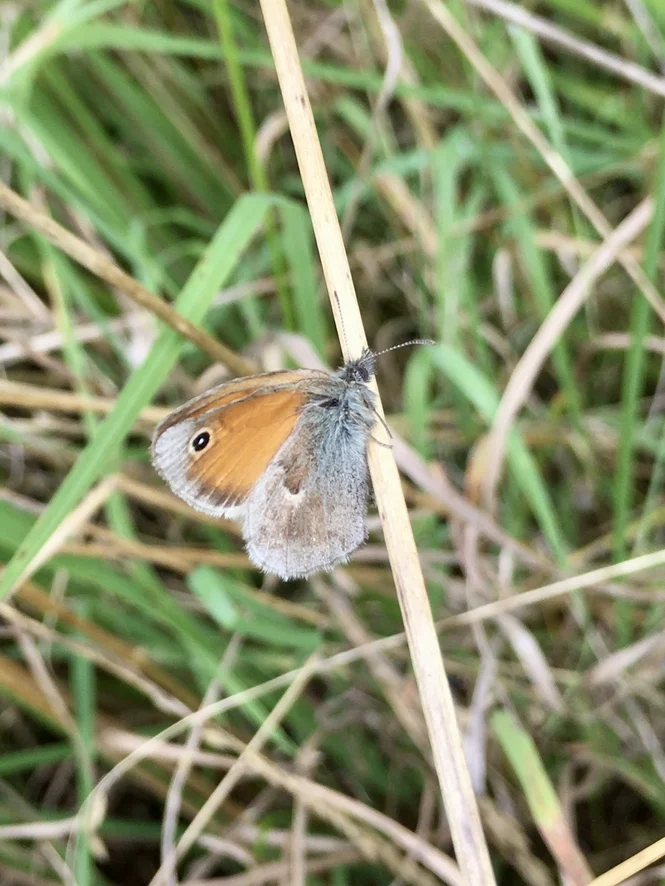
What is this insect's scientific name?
Coenonympha pamphilus
